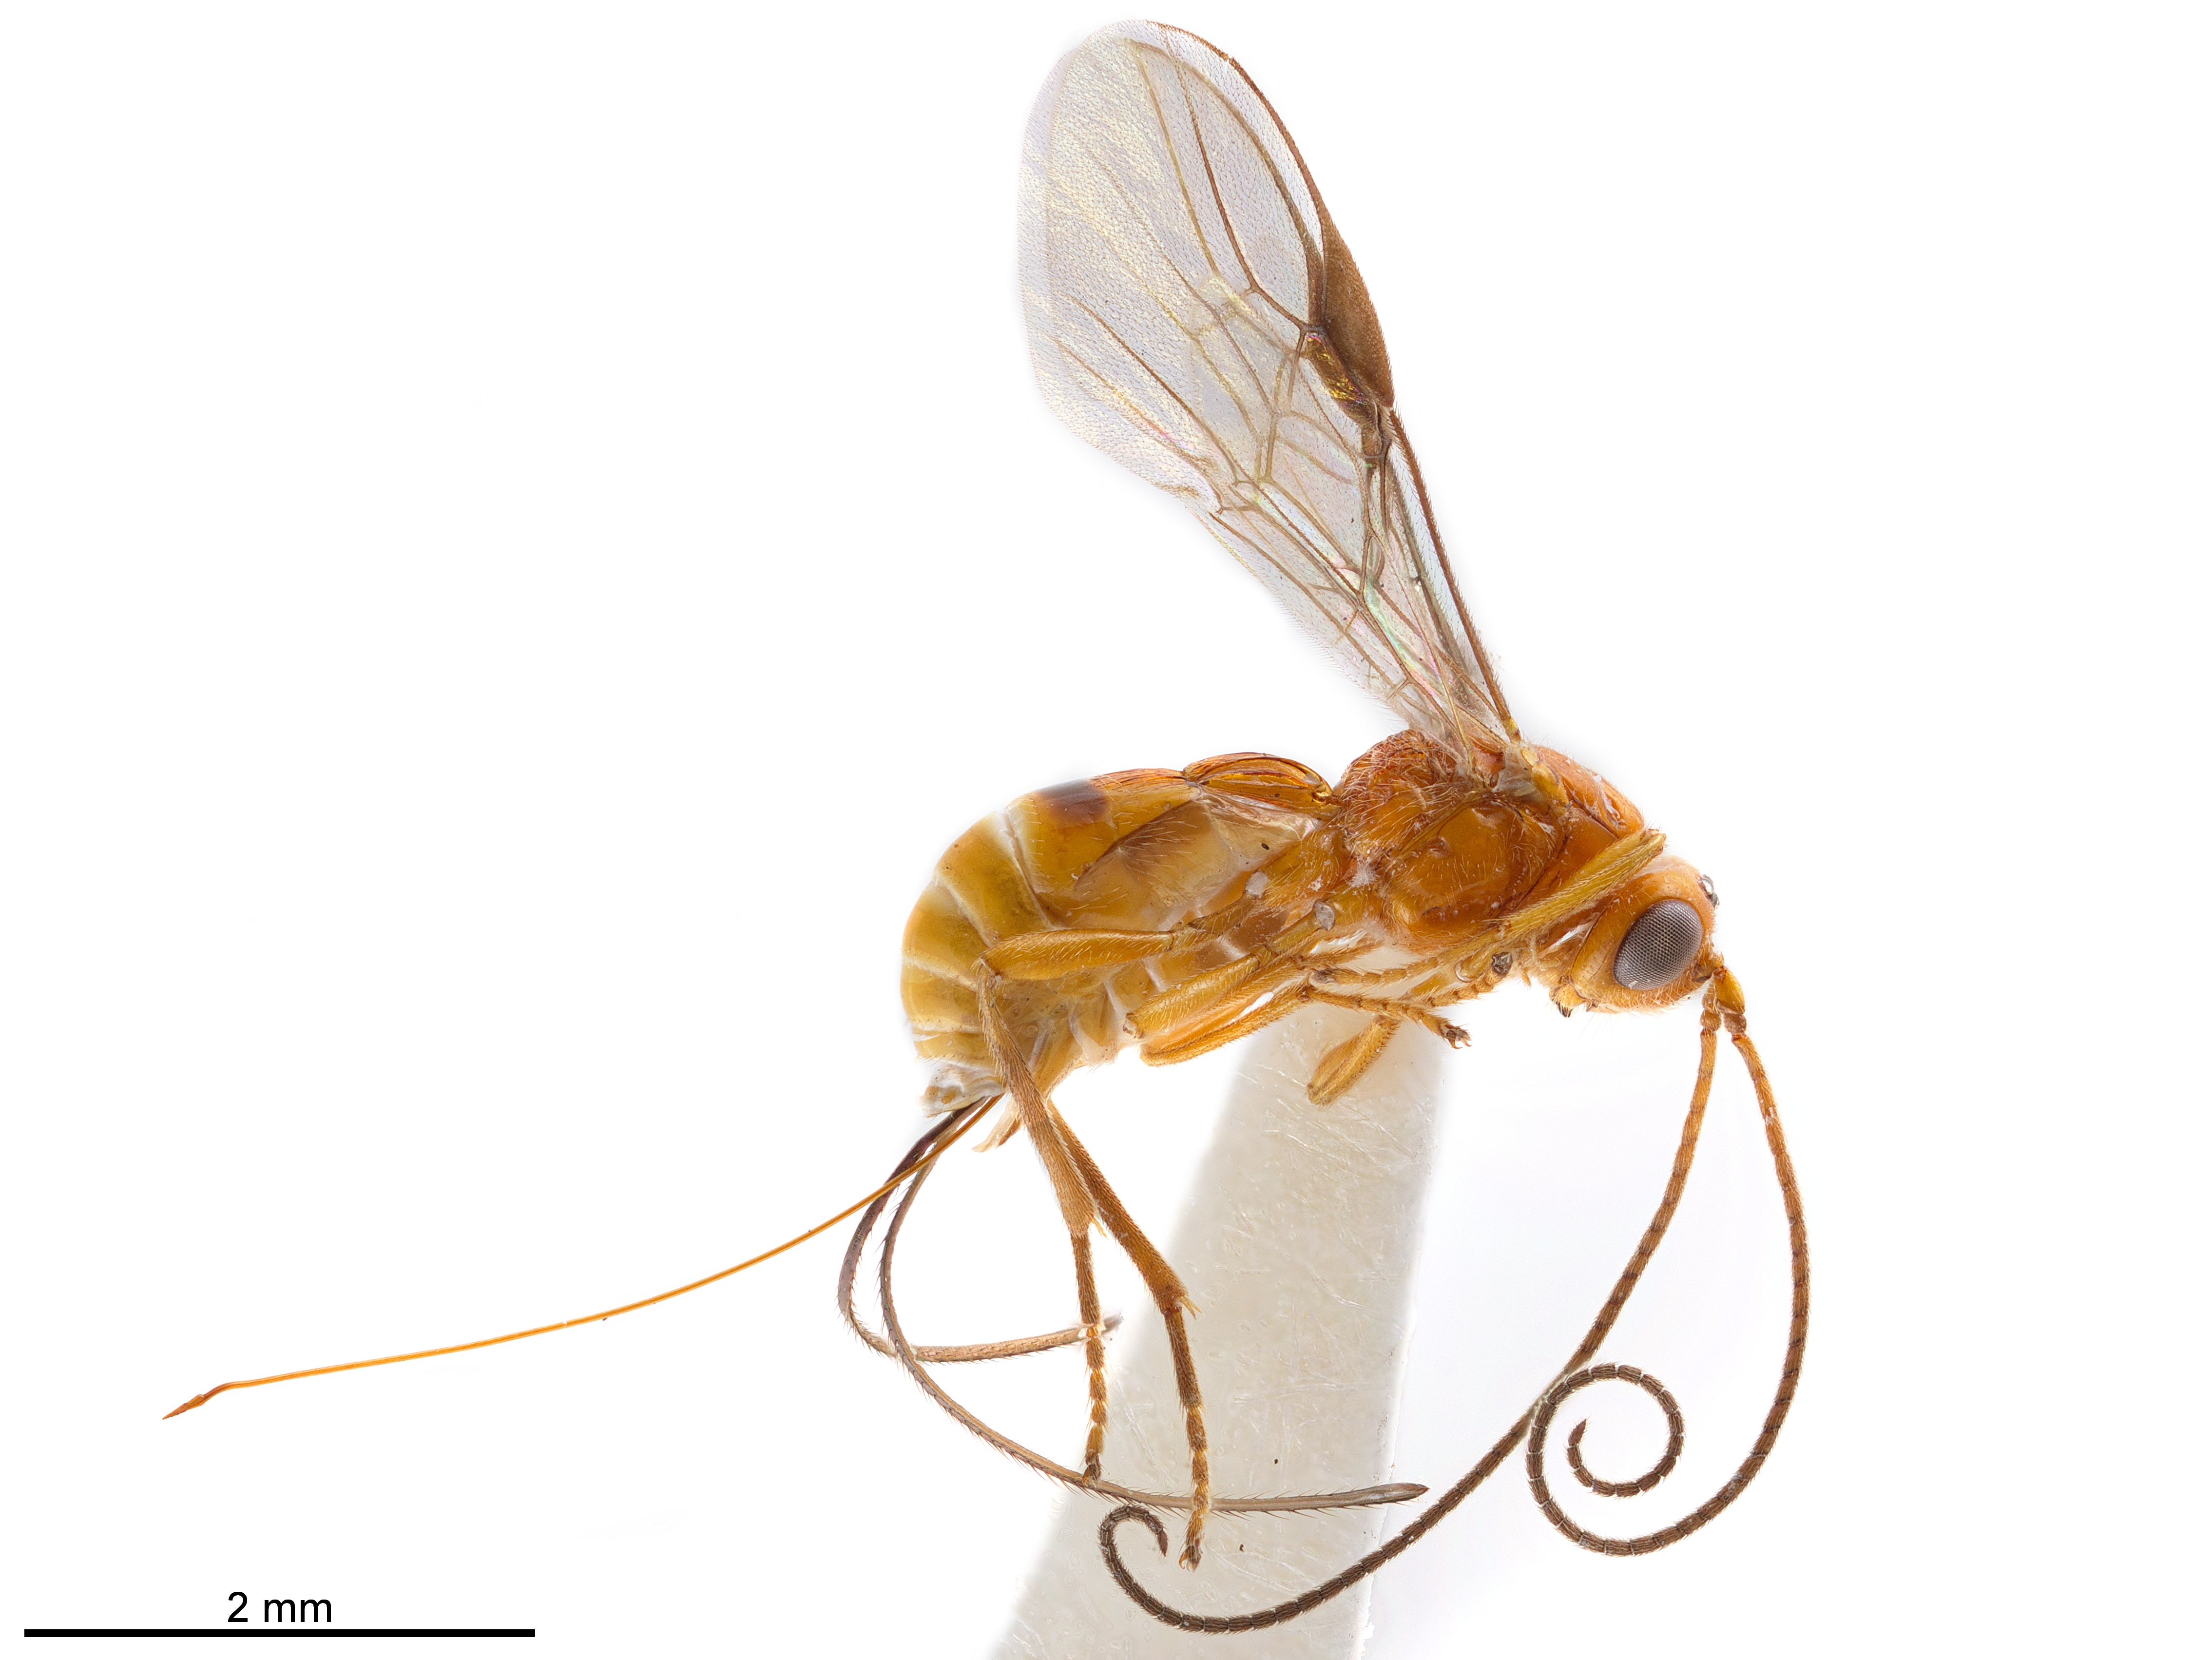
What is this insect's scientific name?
Biosteres longicaudatus
